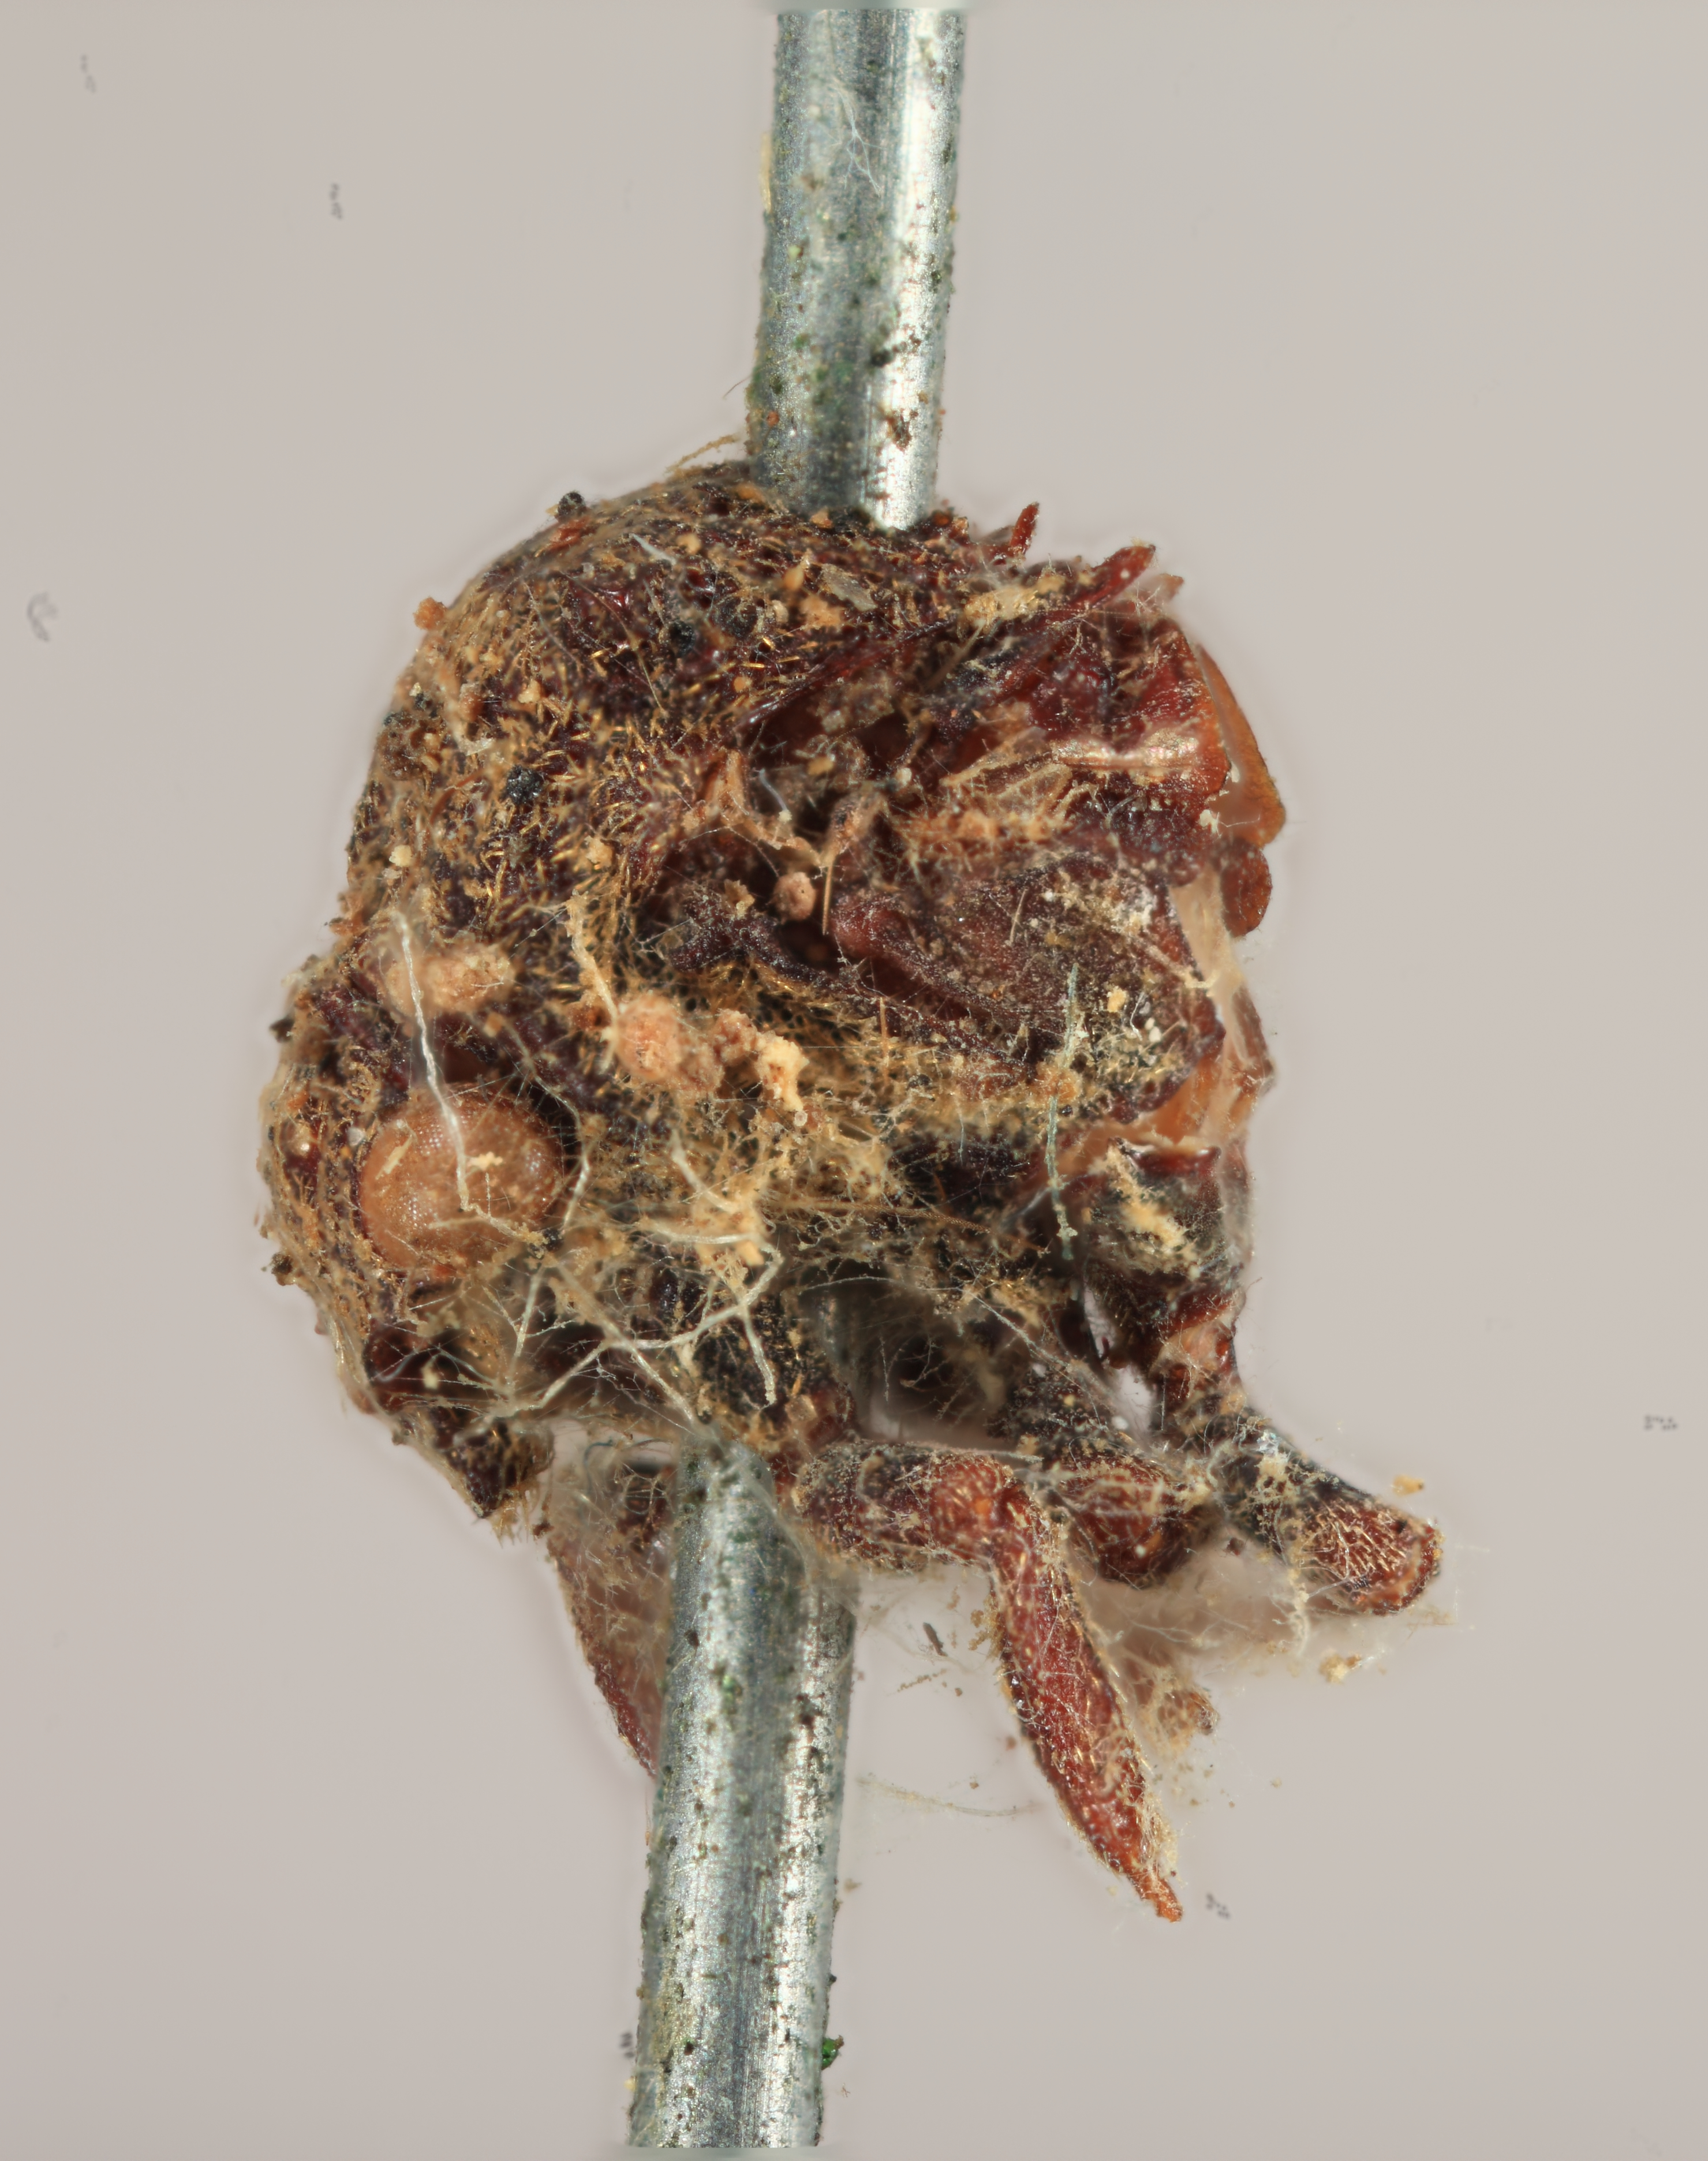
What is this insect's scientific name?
Centrotypus minutus
